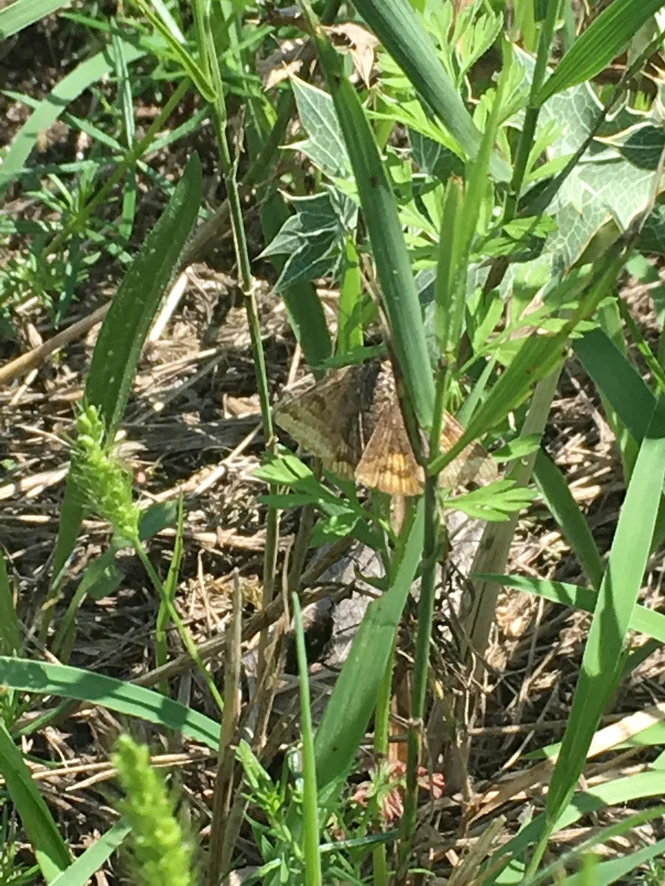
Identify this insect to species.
Euclidia glyphica
